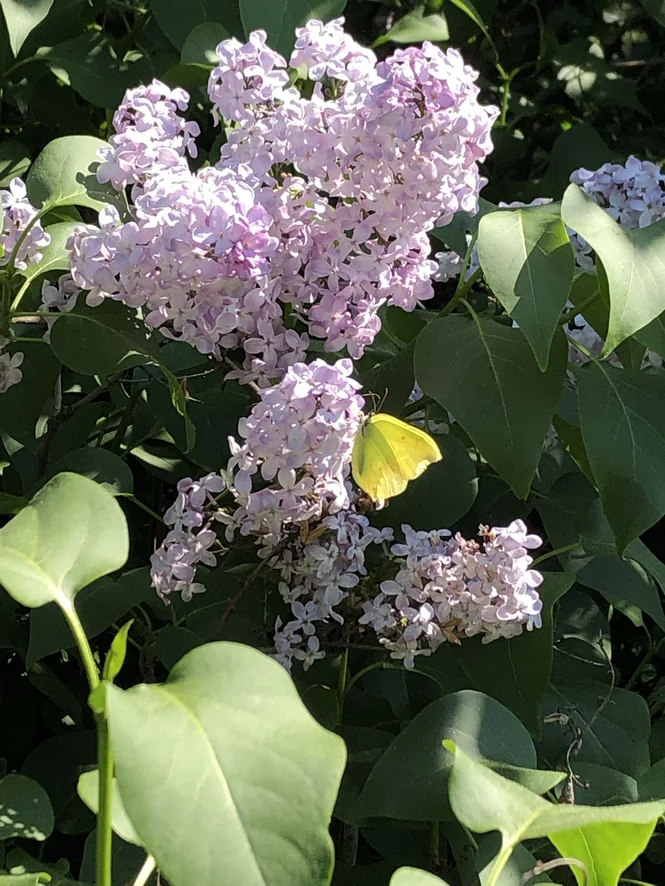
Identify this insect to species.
Gonepteryx rhamni
